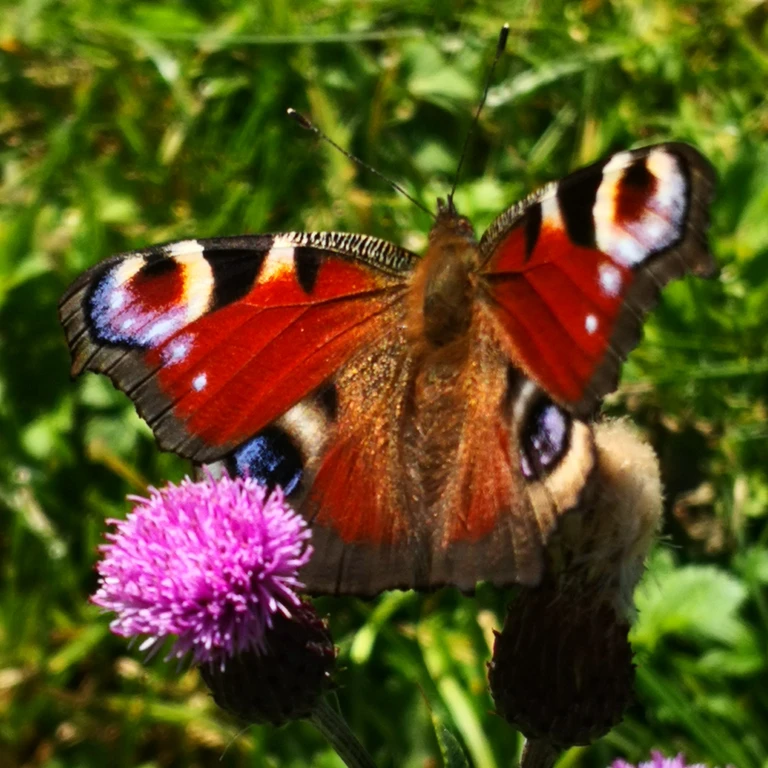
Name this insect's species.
Aglais io
